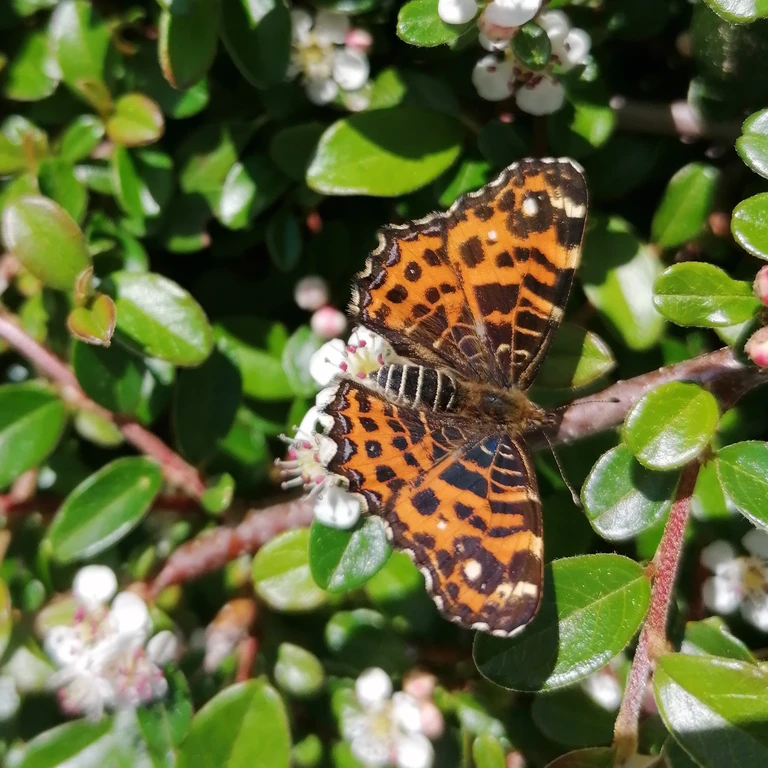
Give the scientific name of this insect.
Araschnia levana
